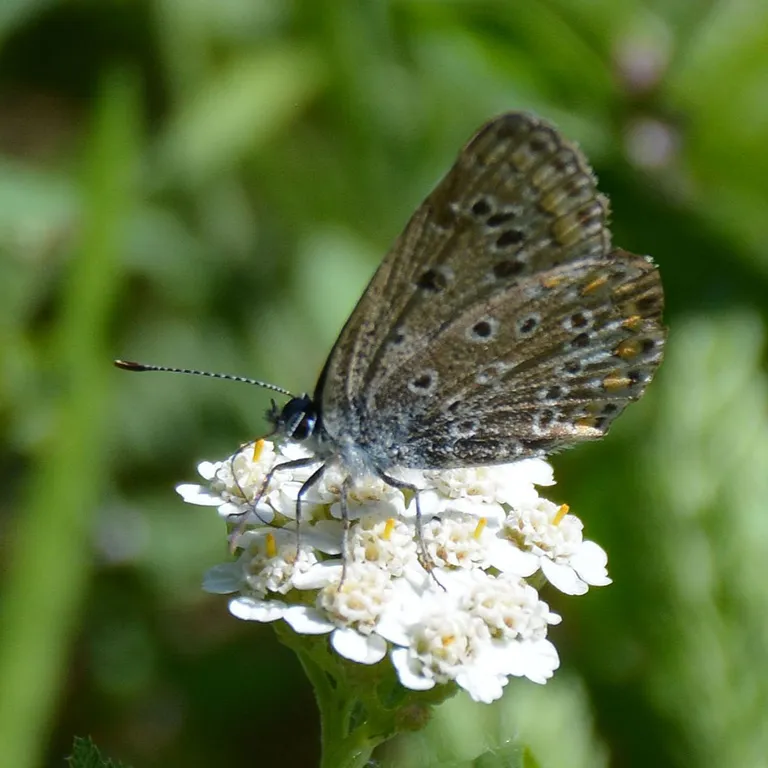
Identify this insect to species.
Polyommatus icarus
